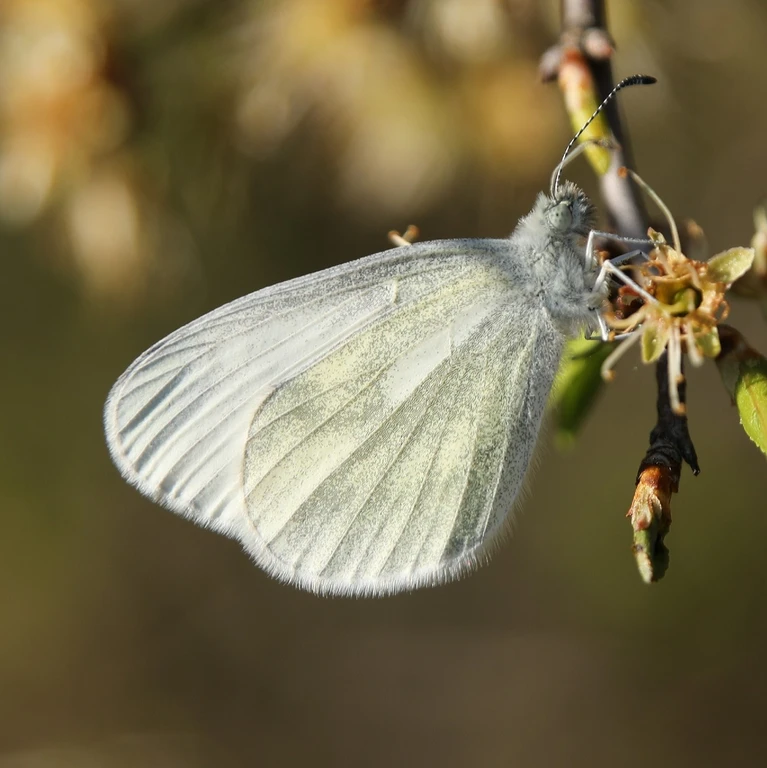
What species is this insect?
Leptidea sinapis/juvernica
